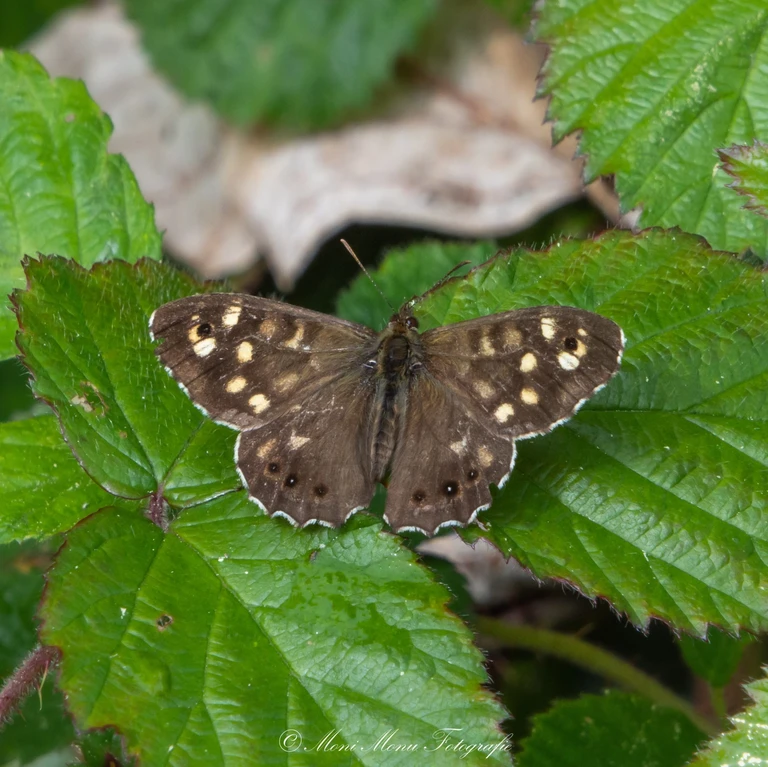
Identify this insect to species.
Pararge aegeria
